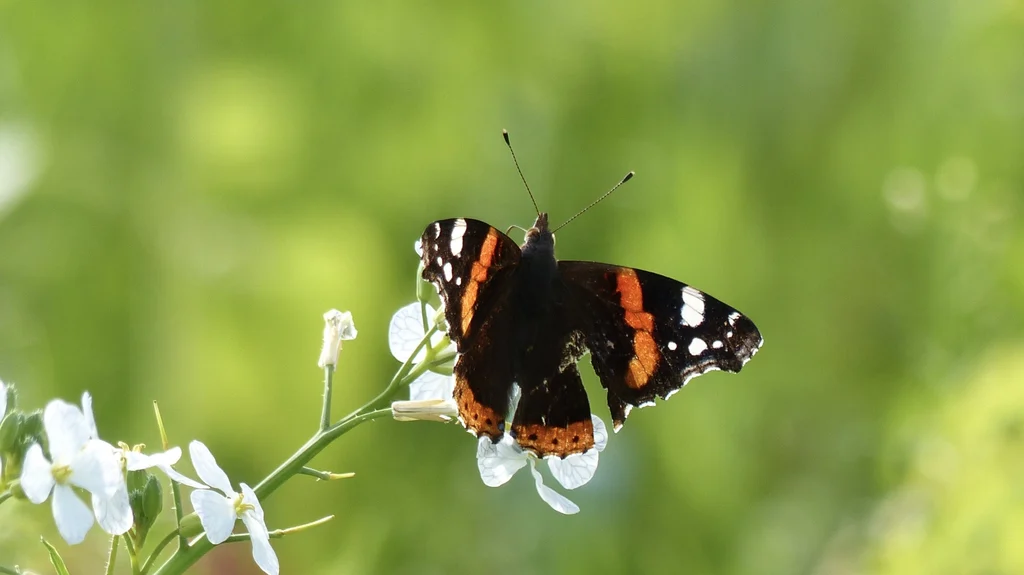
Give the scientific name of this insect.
Vanessa atalanta
